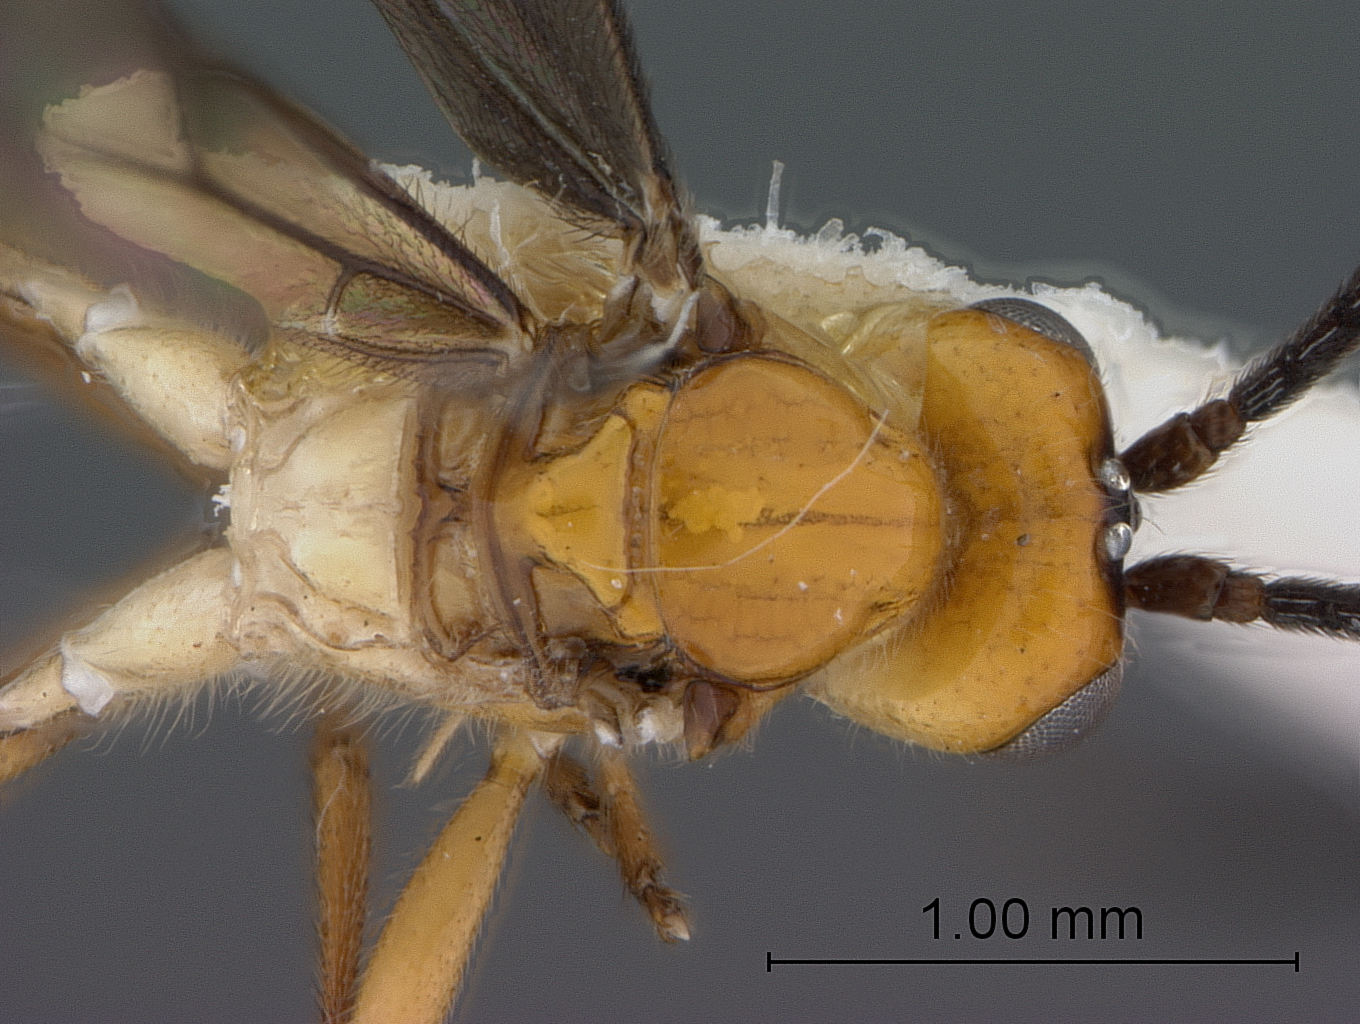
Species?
Opius chromaticus
